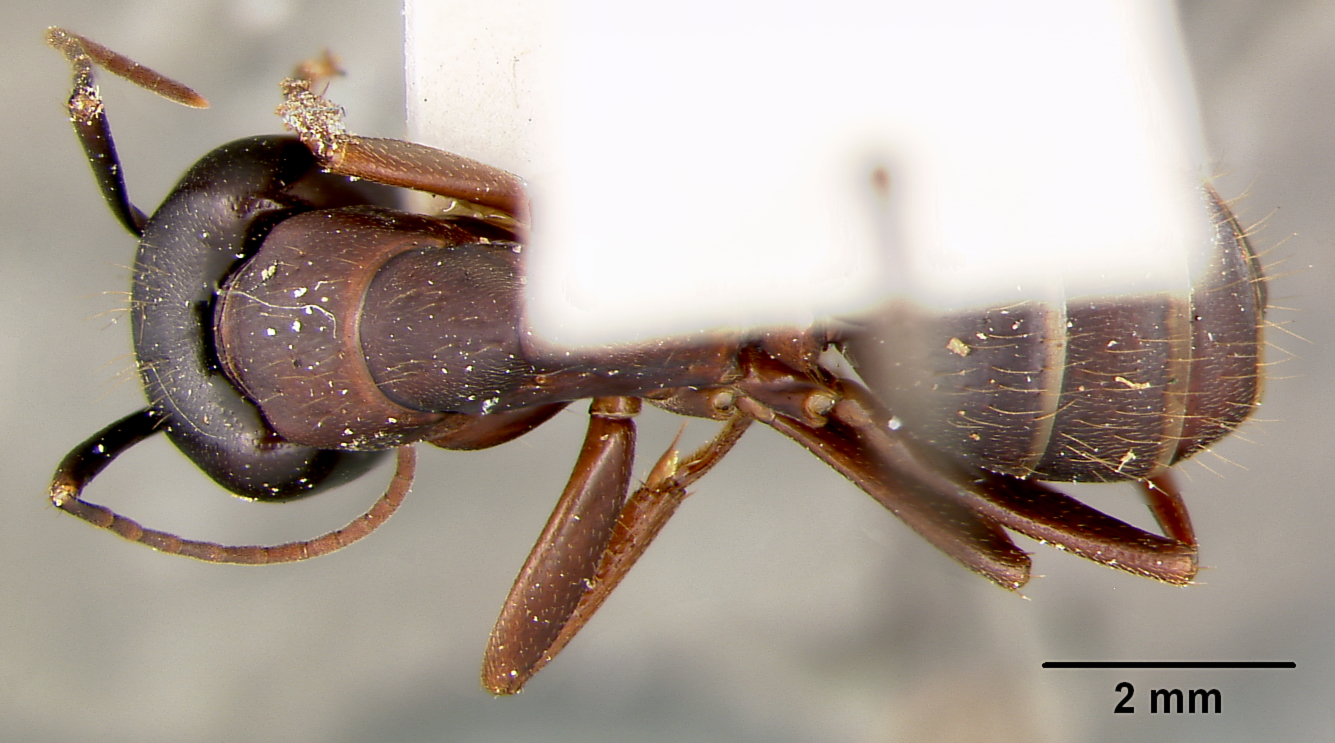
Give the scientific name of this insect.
Camponotus maculatus
